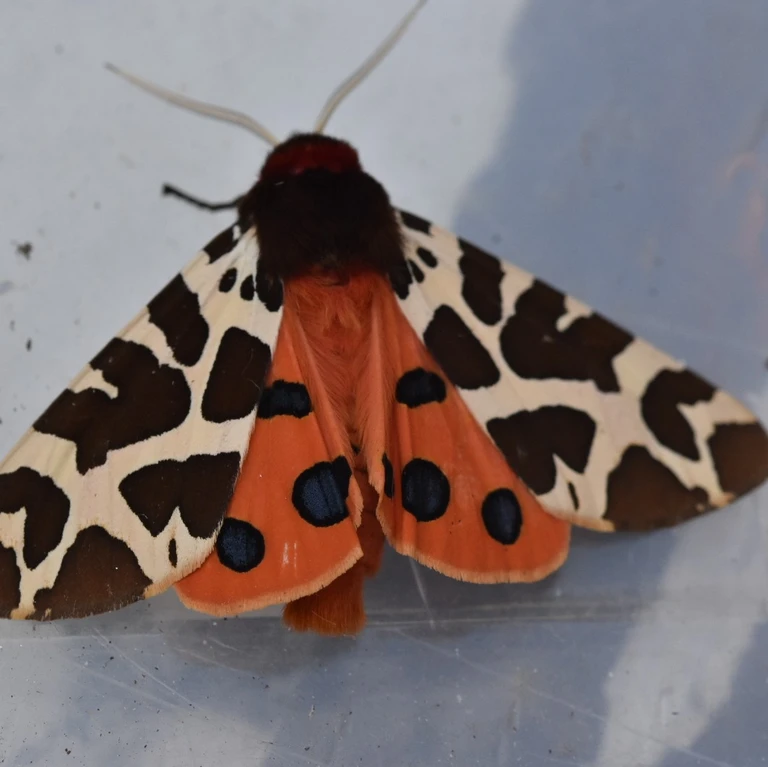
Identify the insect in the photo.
Arctia caja
